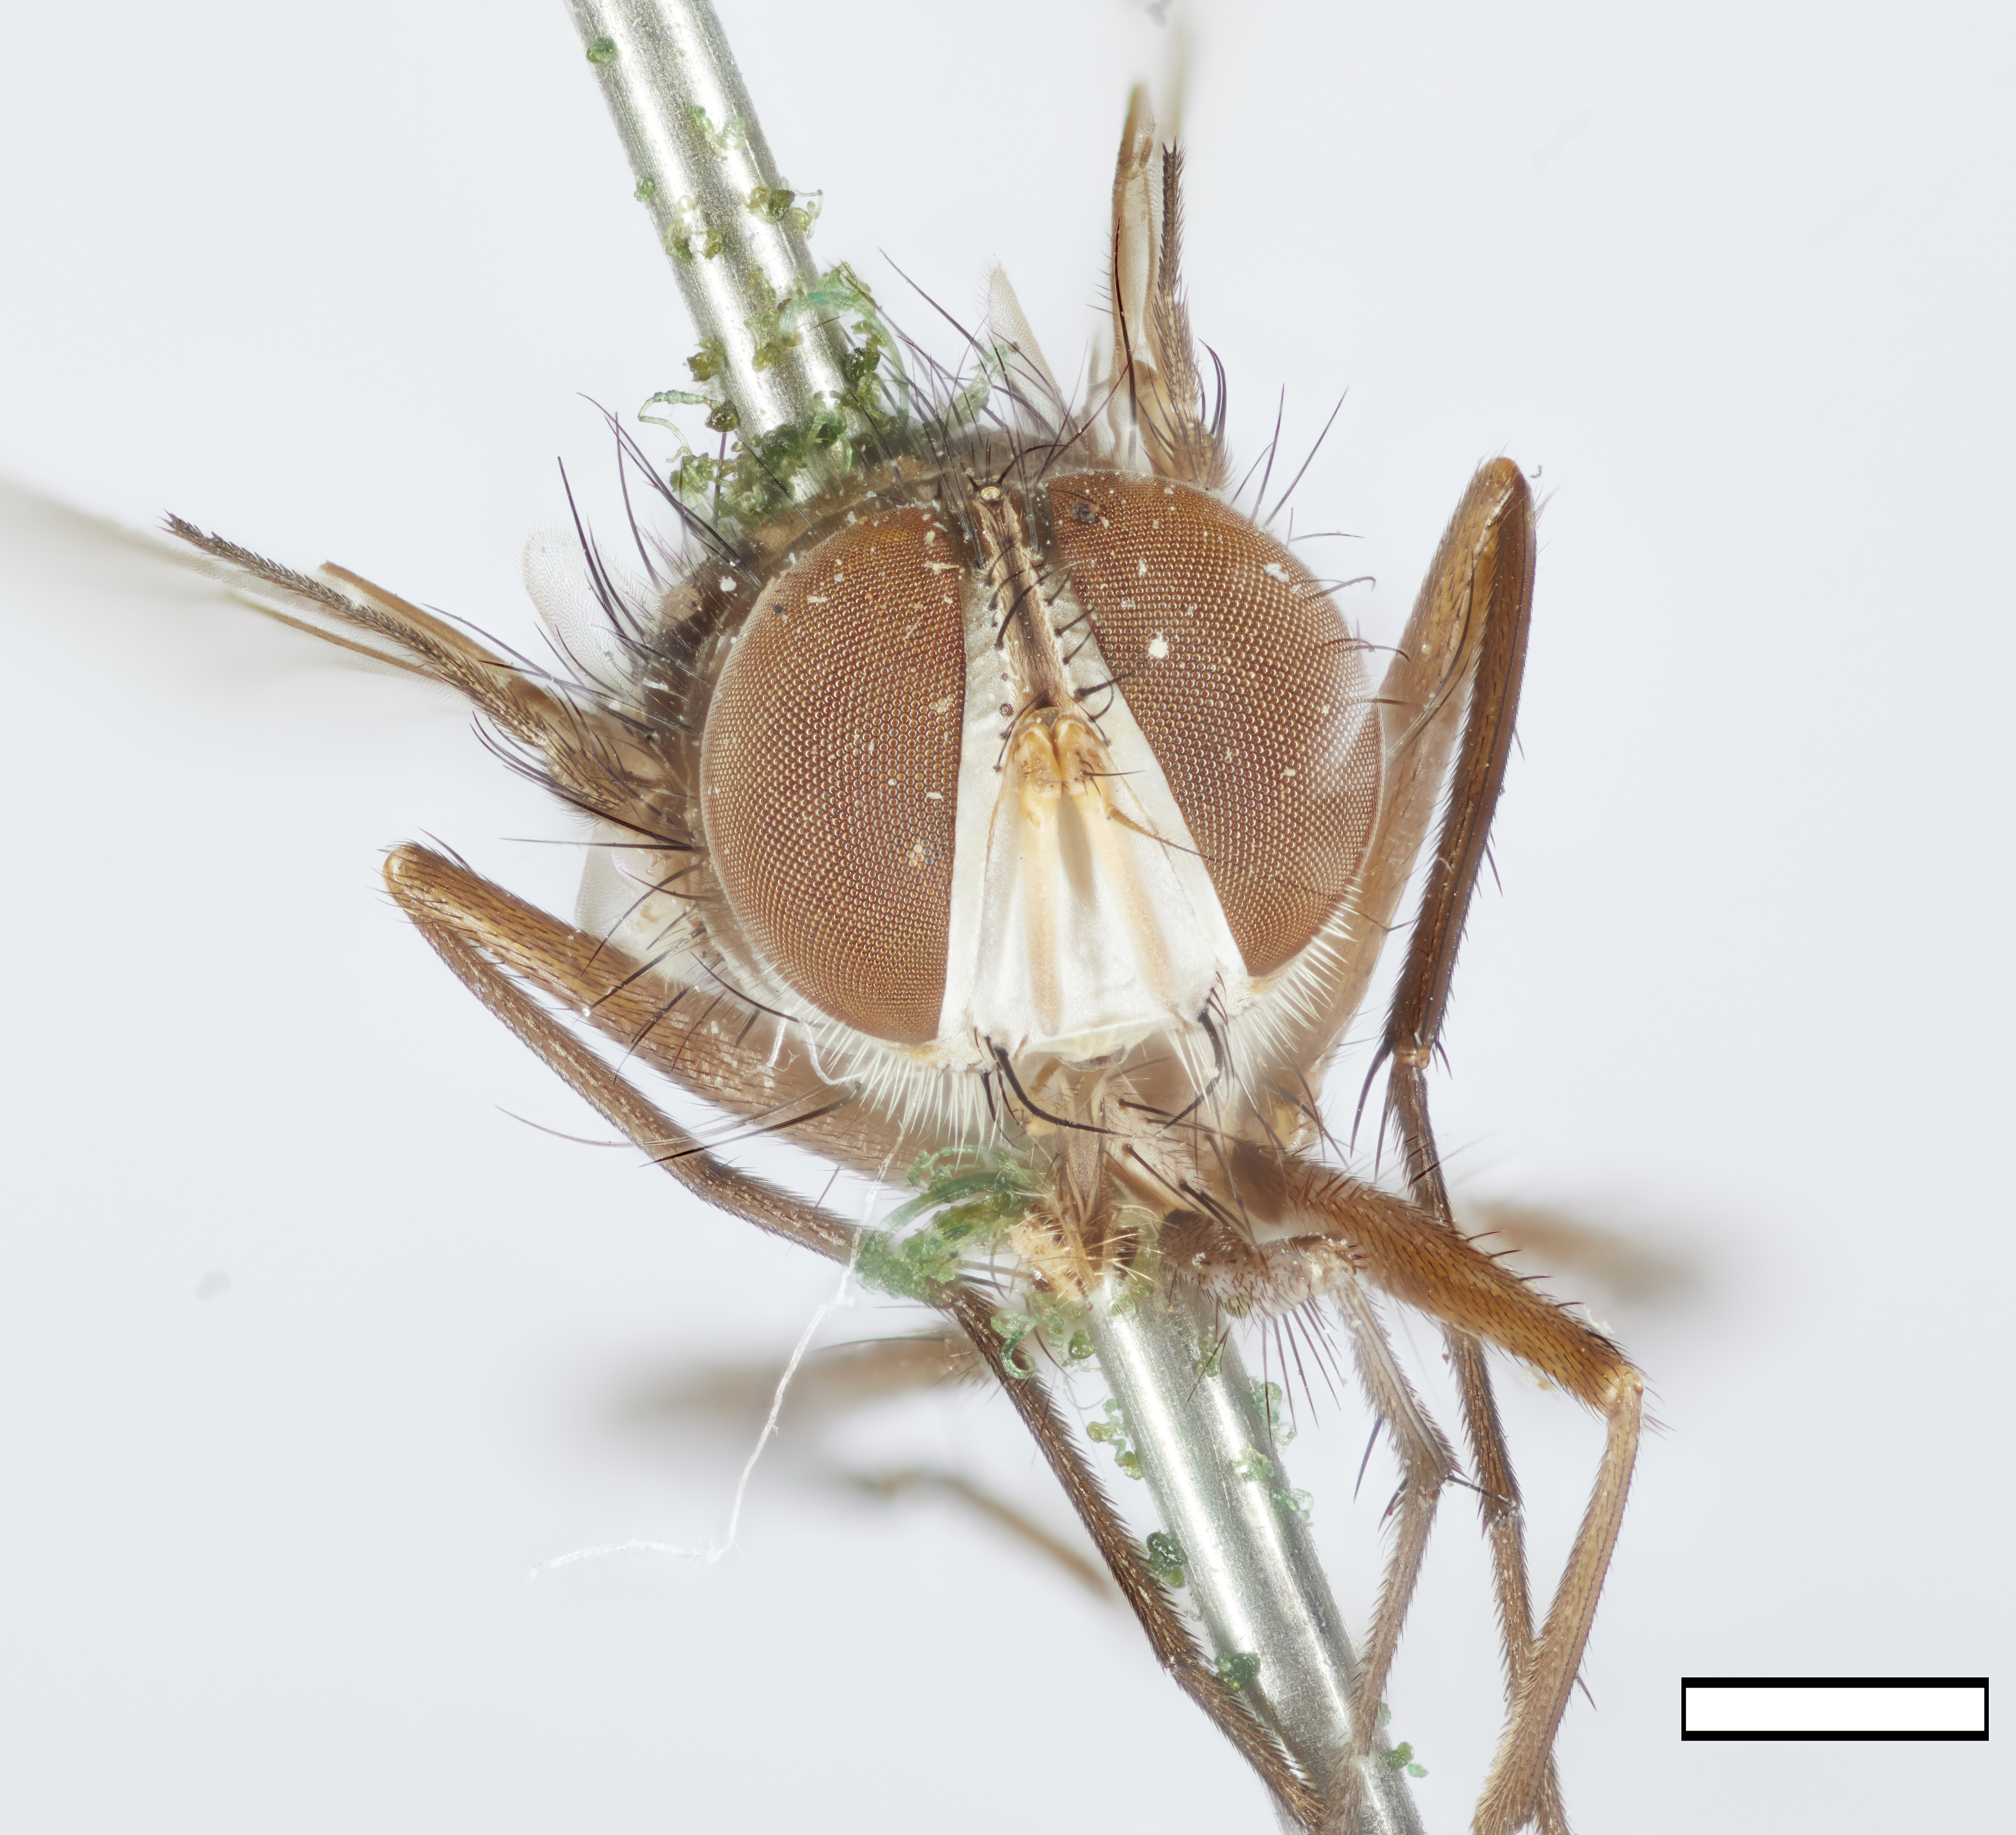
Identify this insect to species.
Thelairodes ischyri
